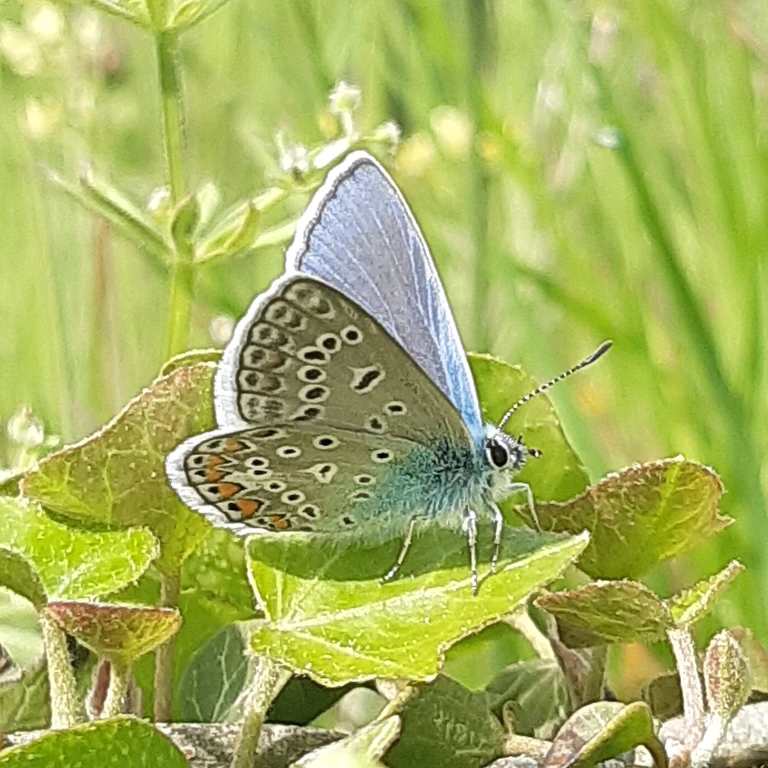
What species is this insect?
Polyommatus icarus
